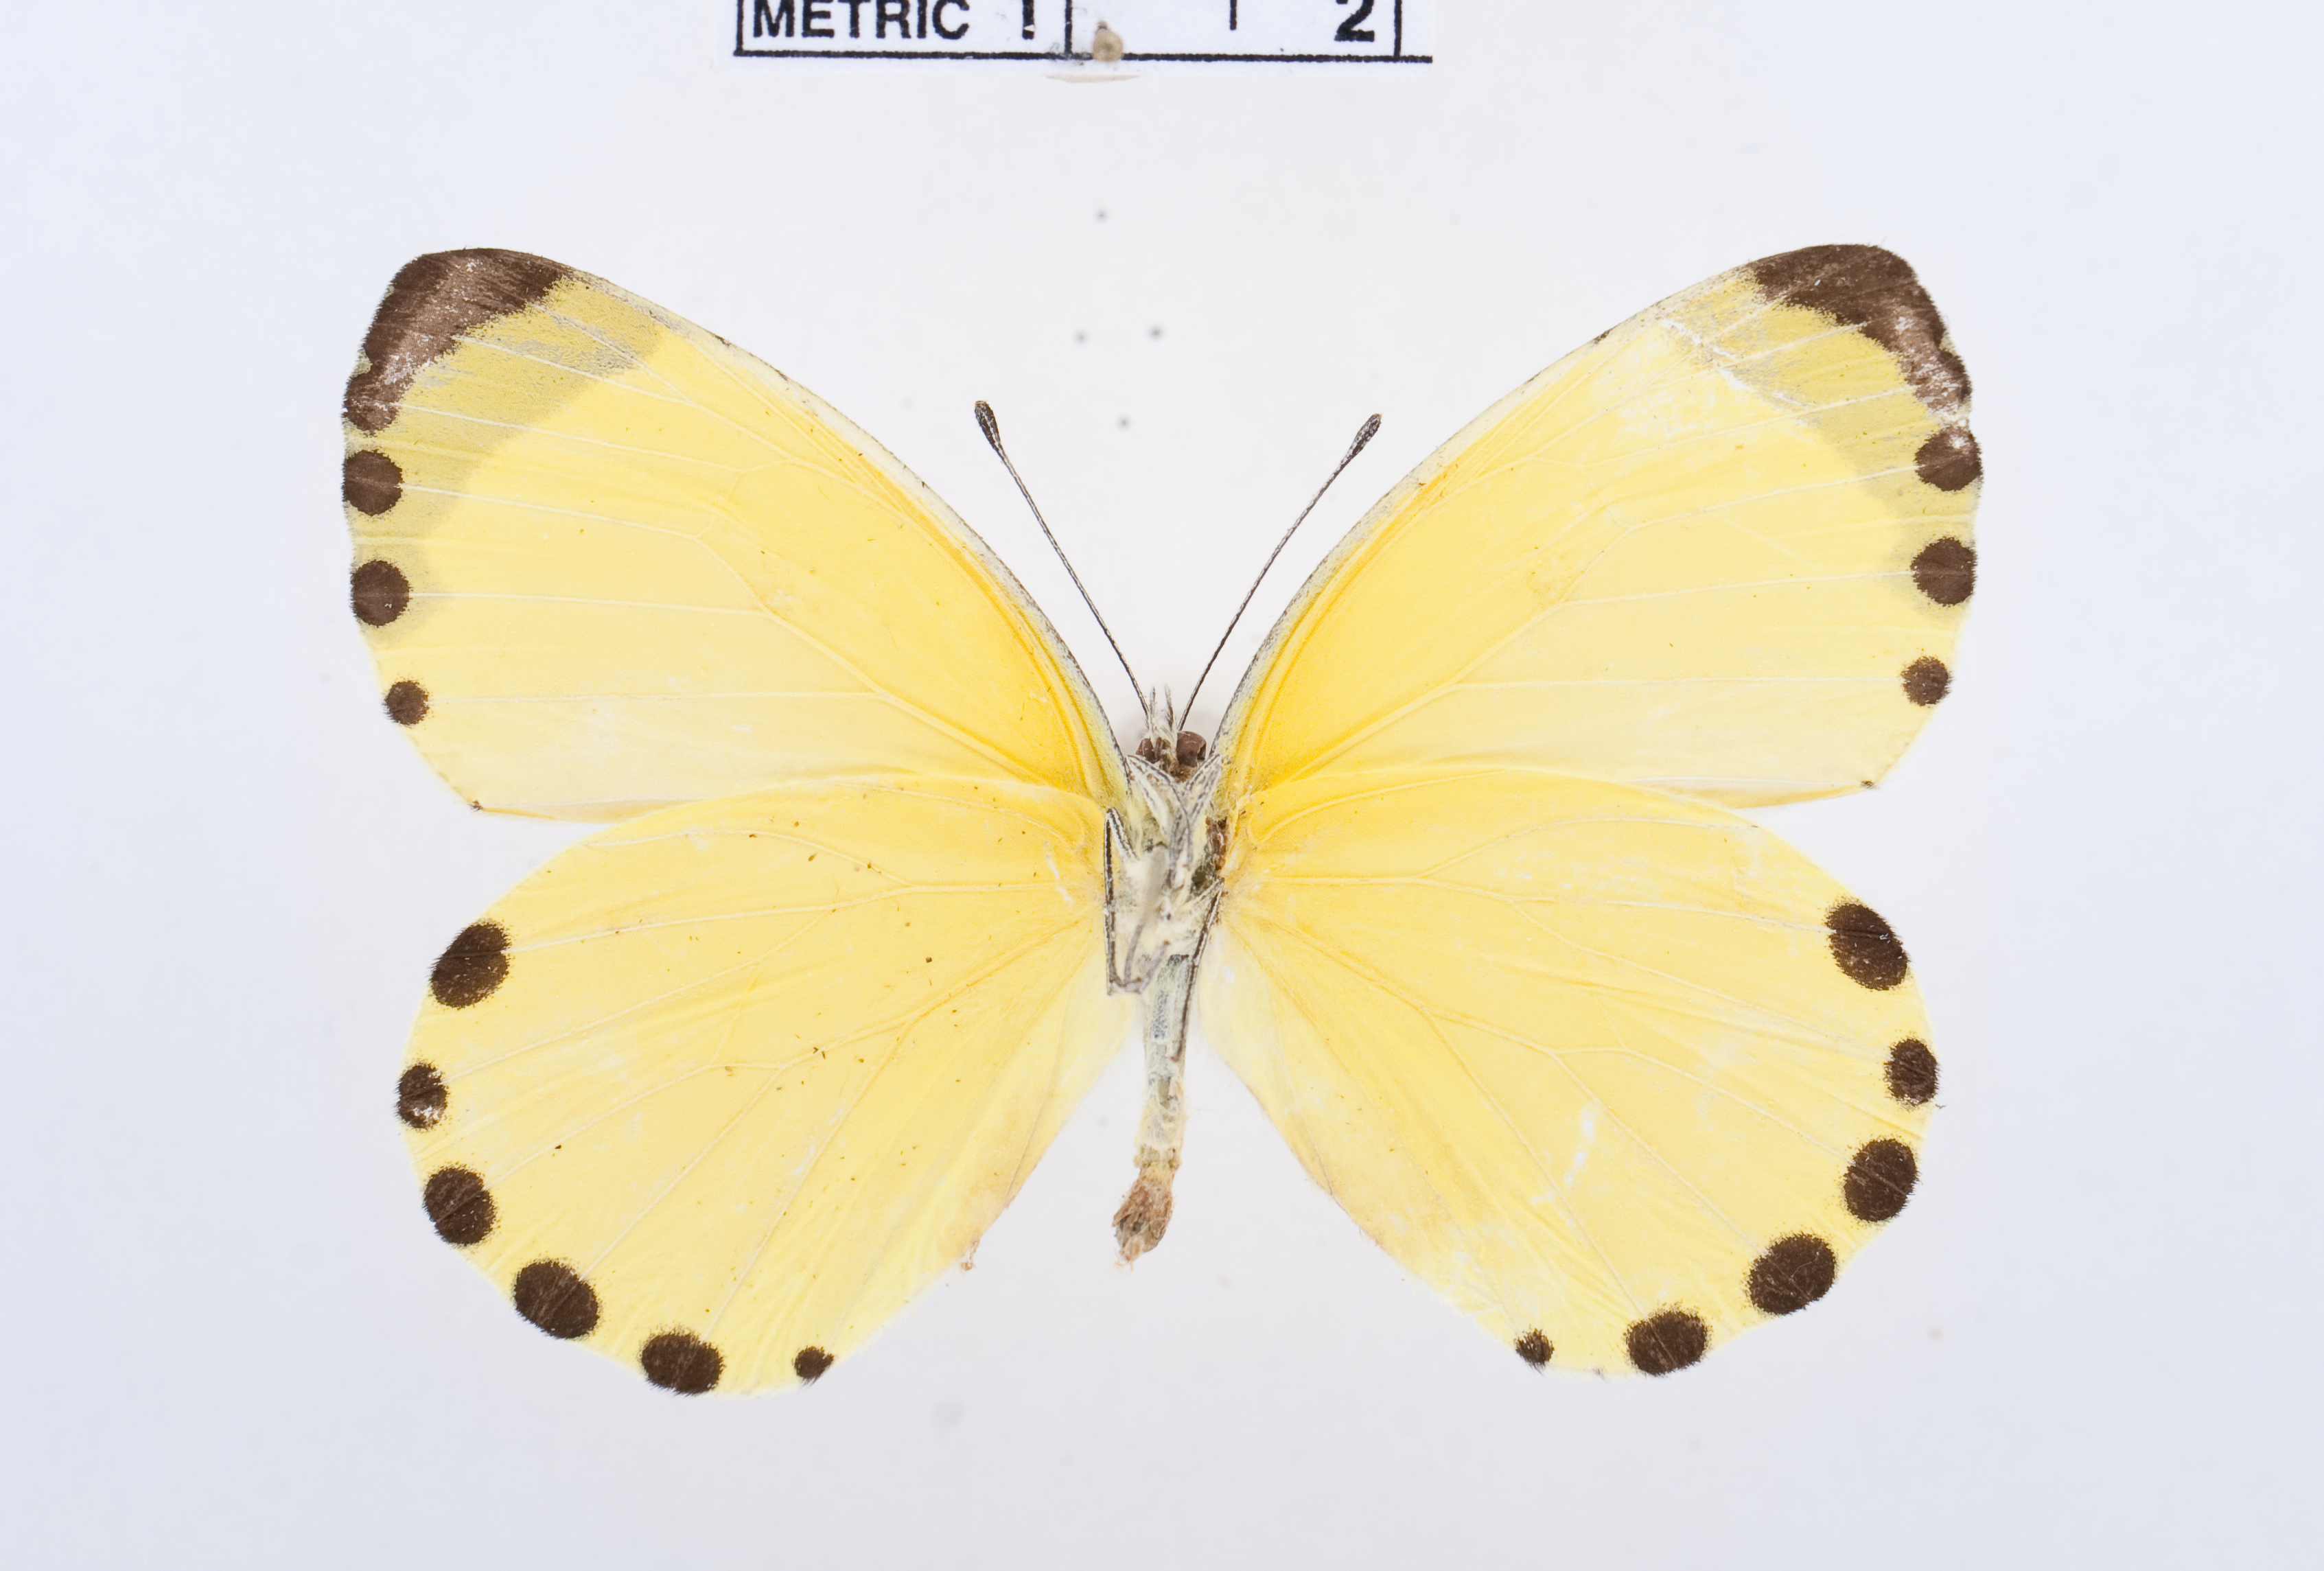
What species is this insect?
Mylothris sulphurea
